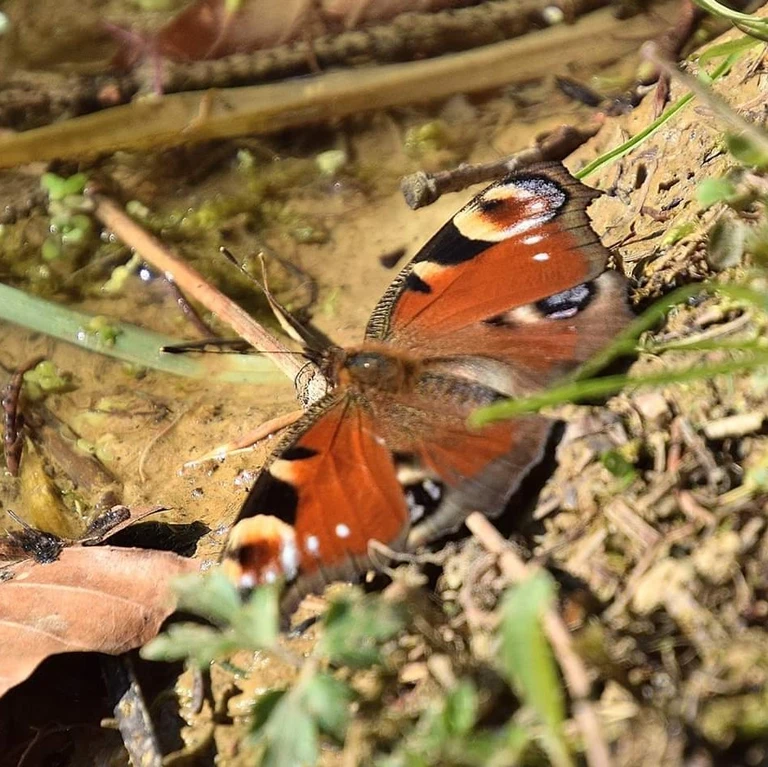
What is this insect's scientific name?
Aglais io
